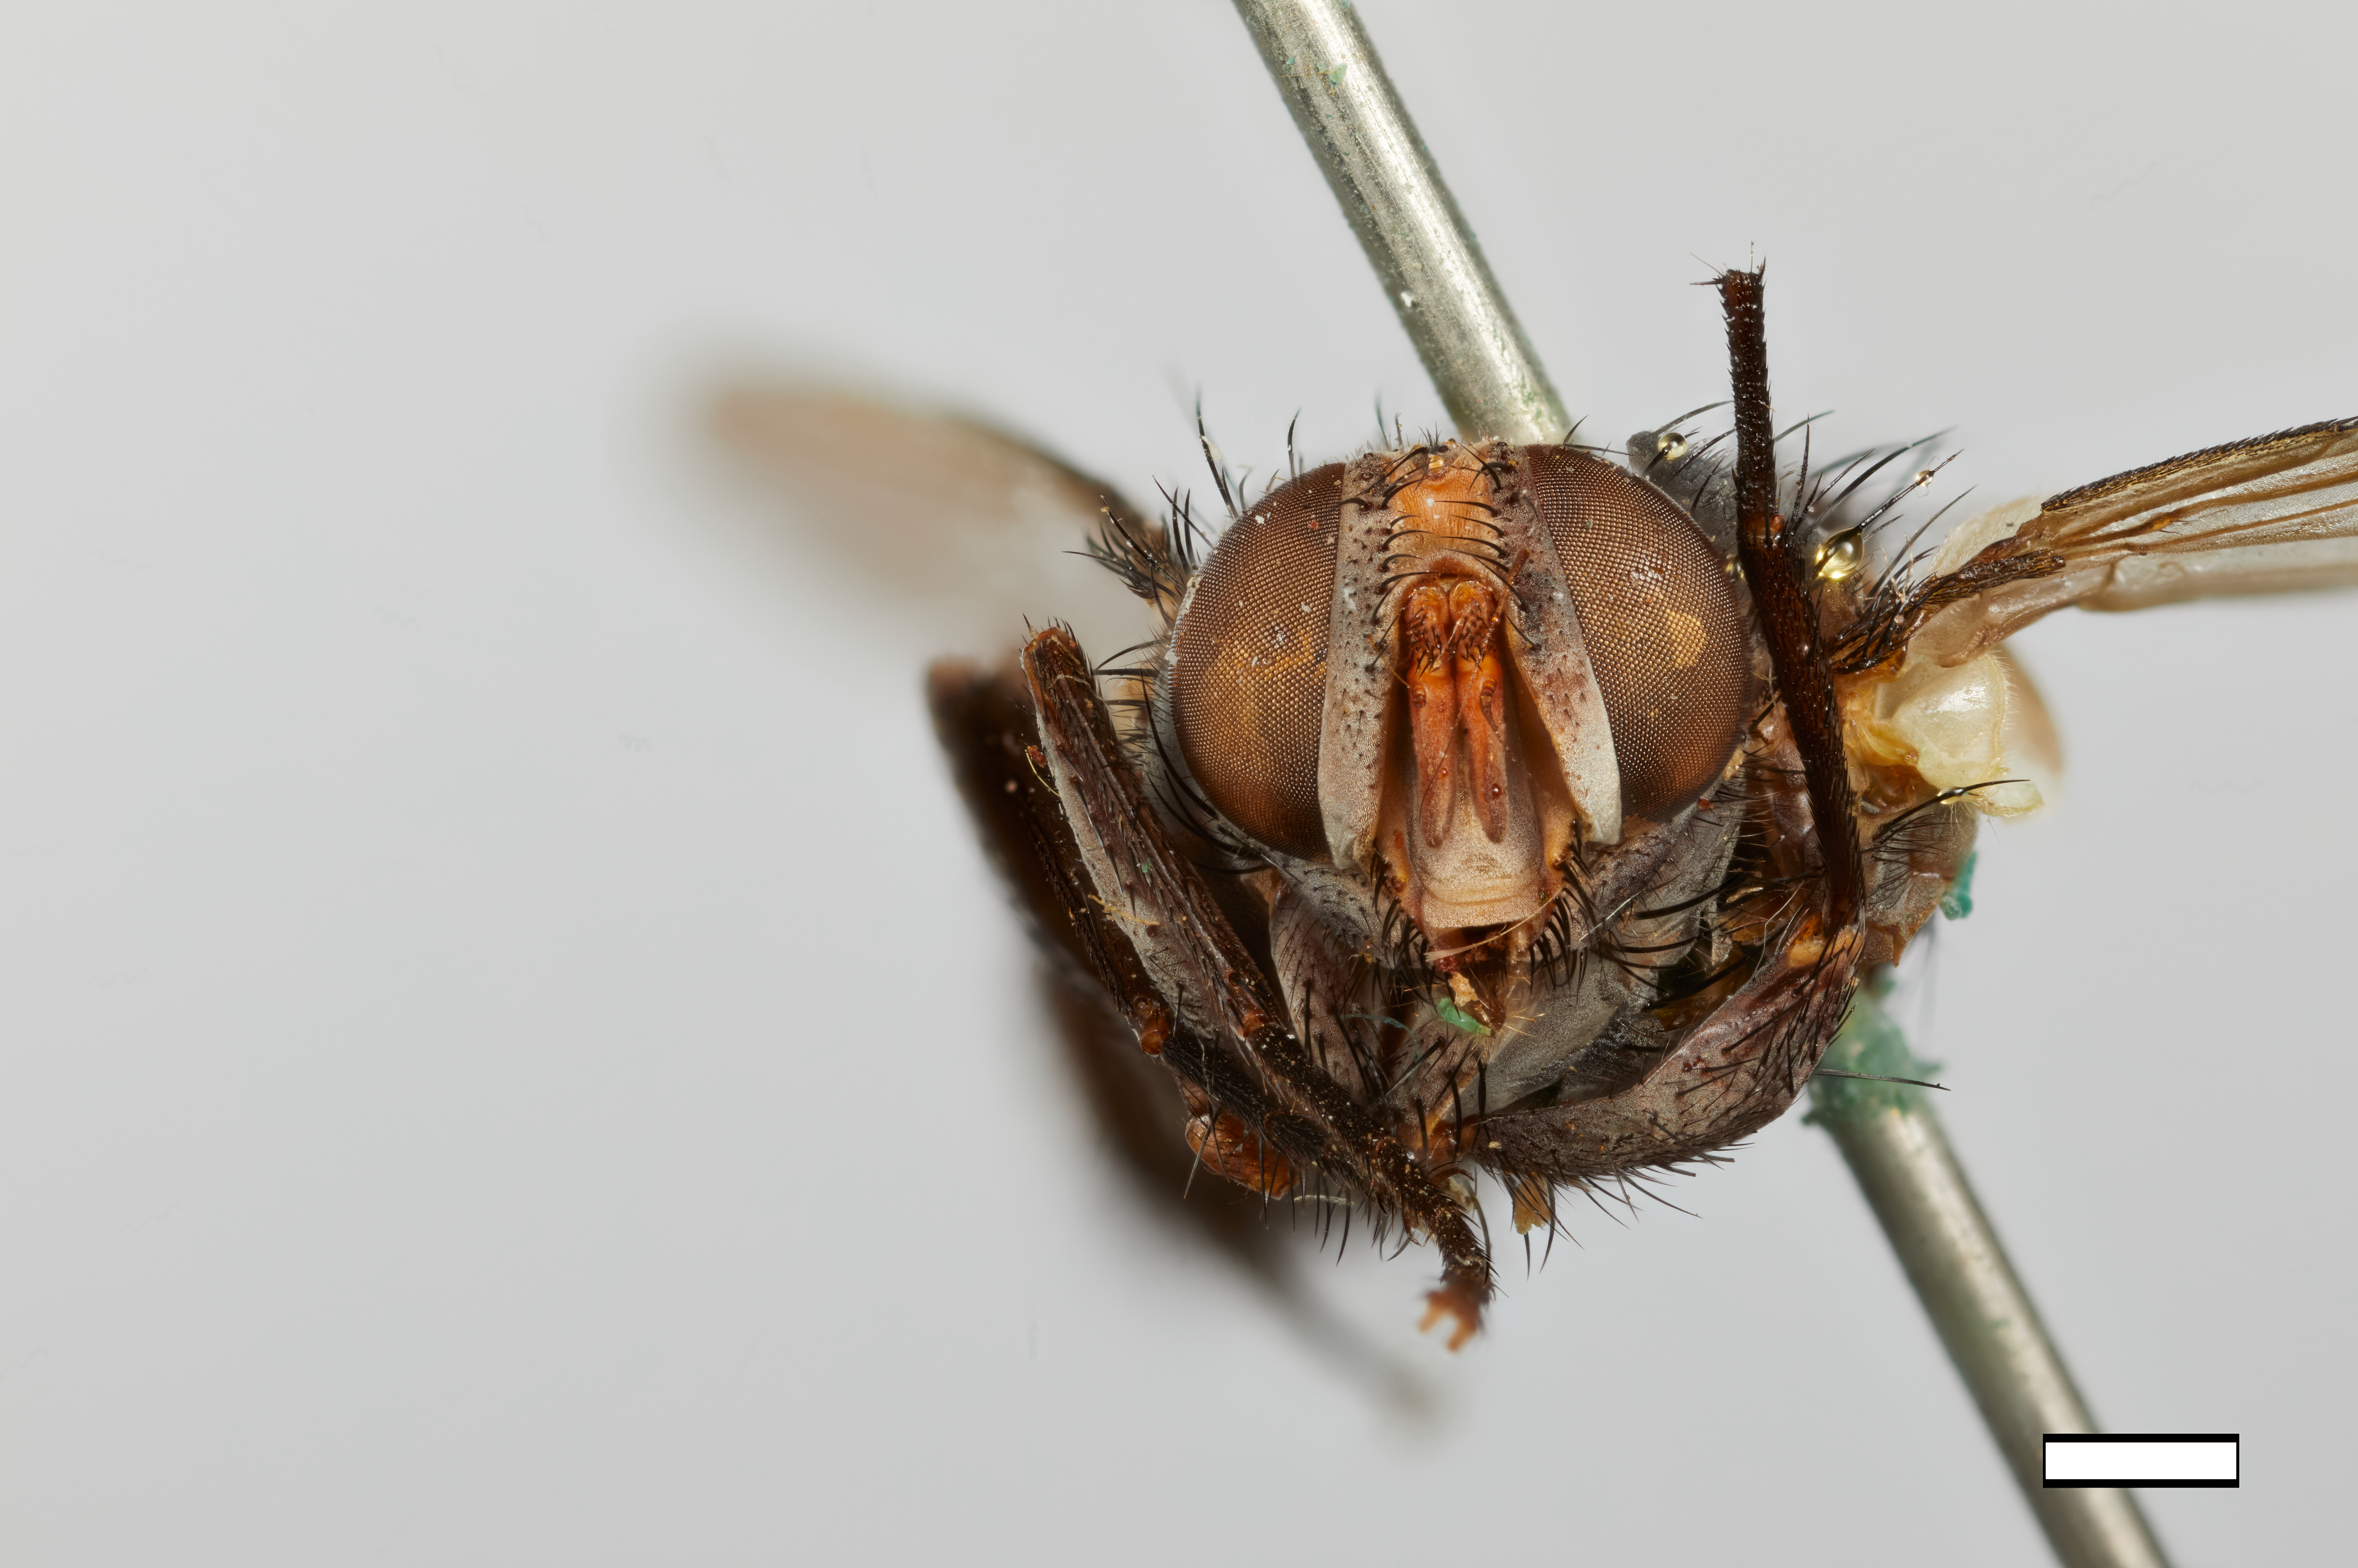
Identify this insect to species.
Viviania lachnosternae
